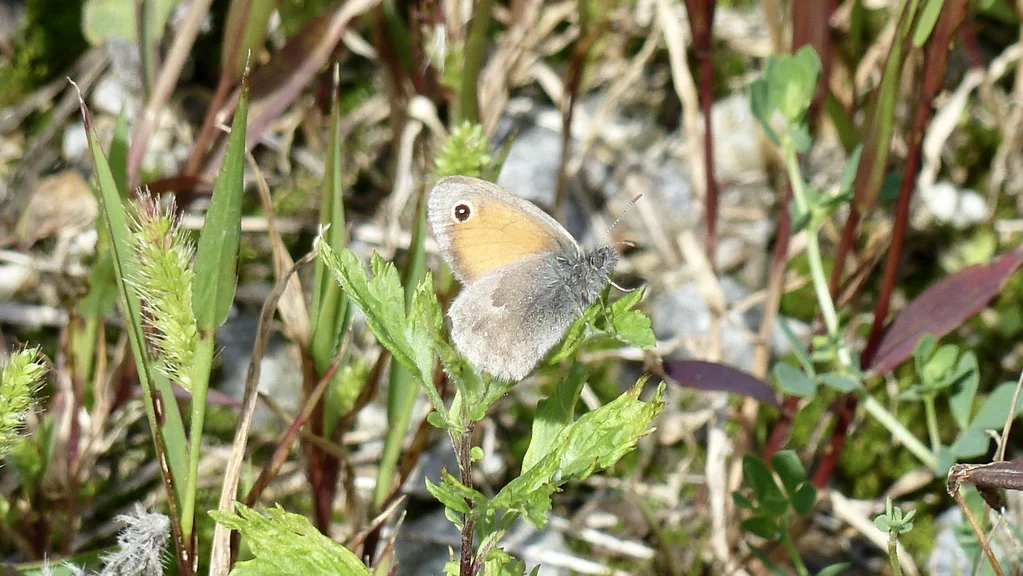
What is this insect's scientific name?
Coenonympha pamphilus
